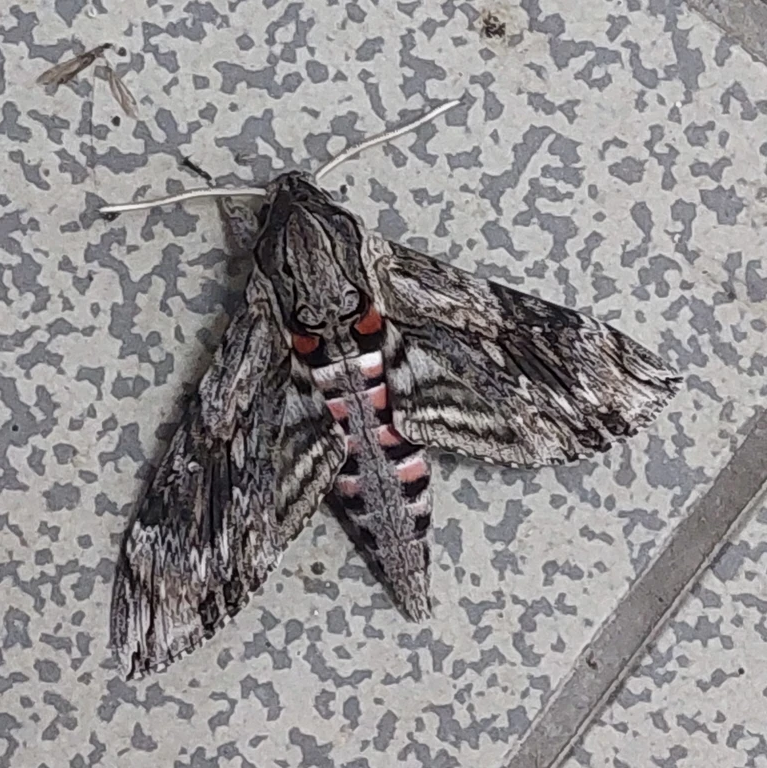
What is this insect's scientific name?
Agrius convolvuli
